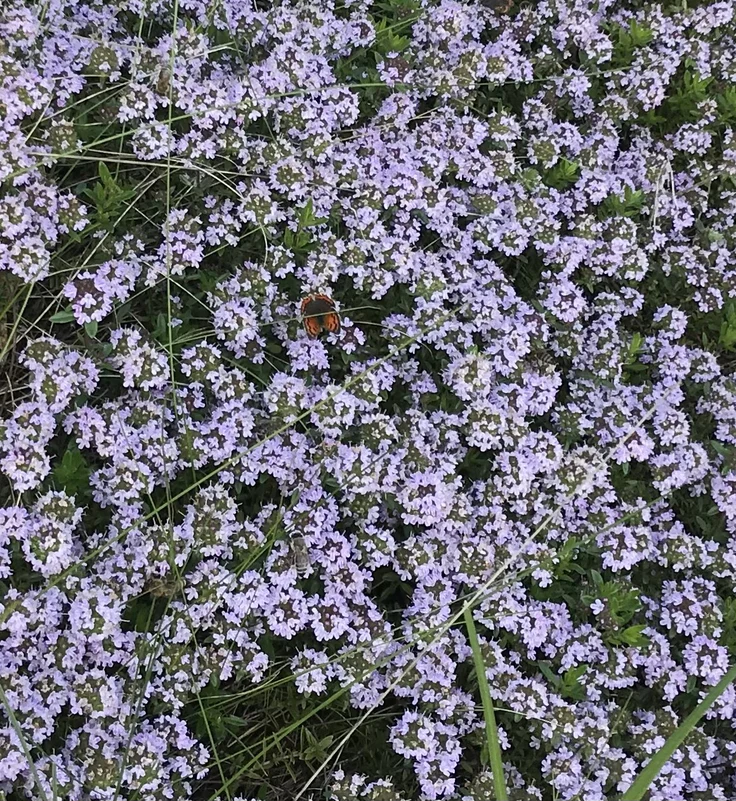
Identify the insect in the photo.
Lycaena phlaeas
